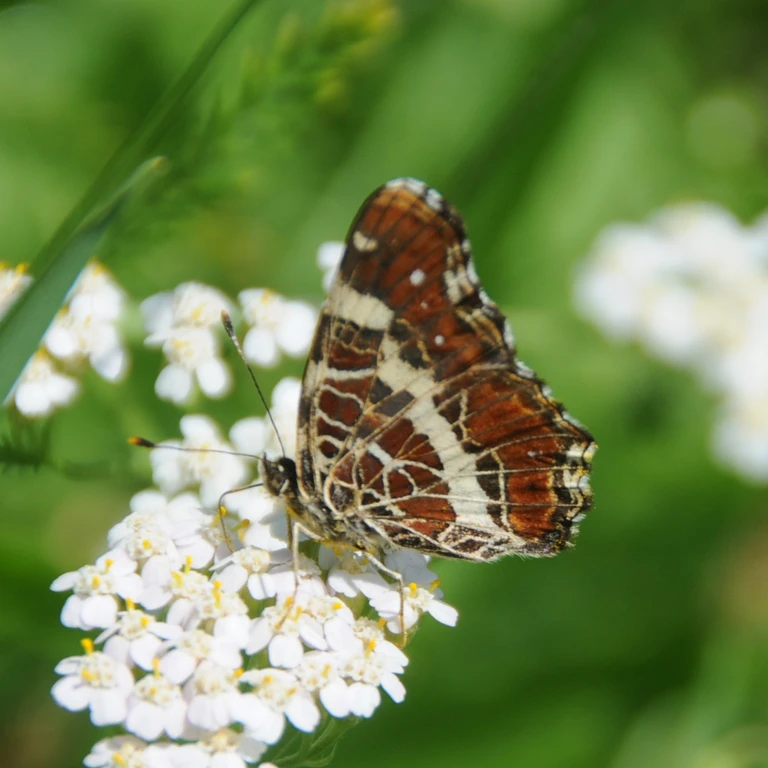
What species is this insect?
Araschnia levana
